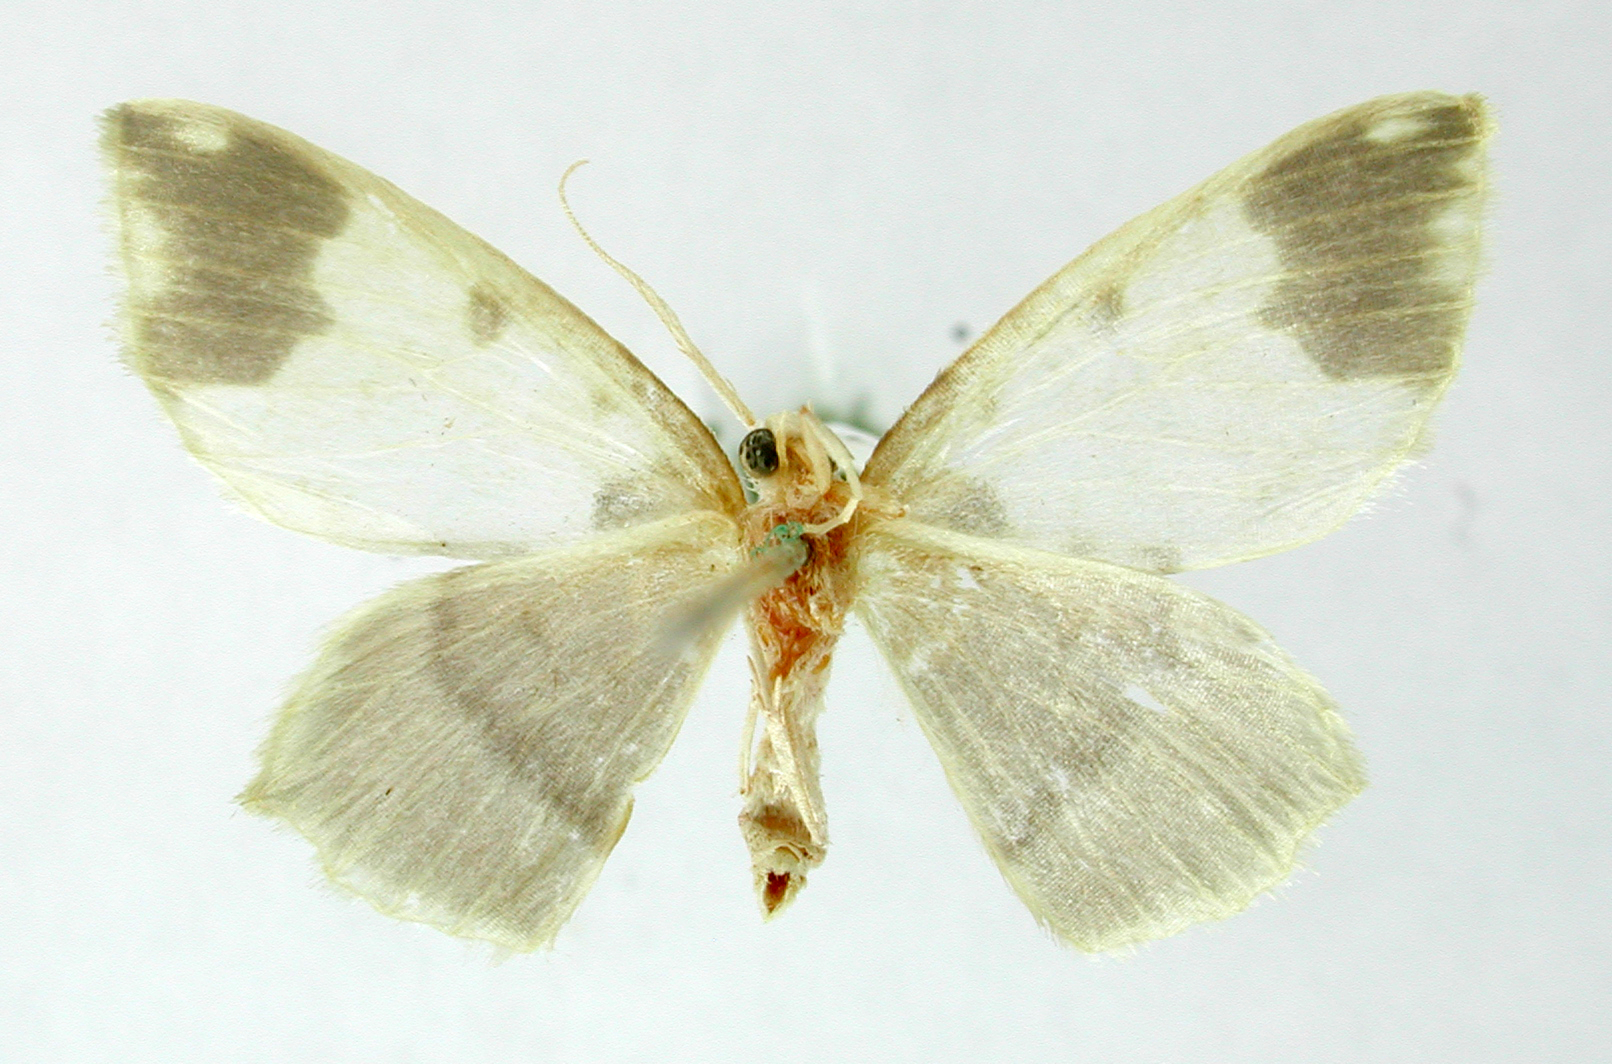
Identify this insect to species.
Prohydata apicata
